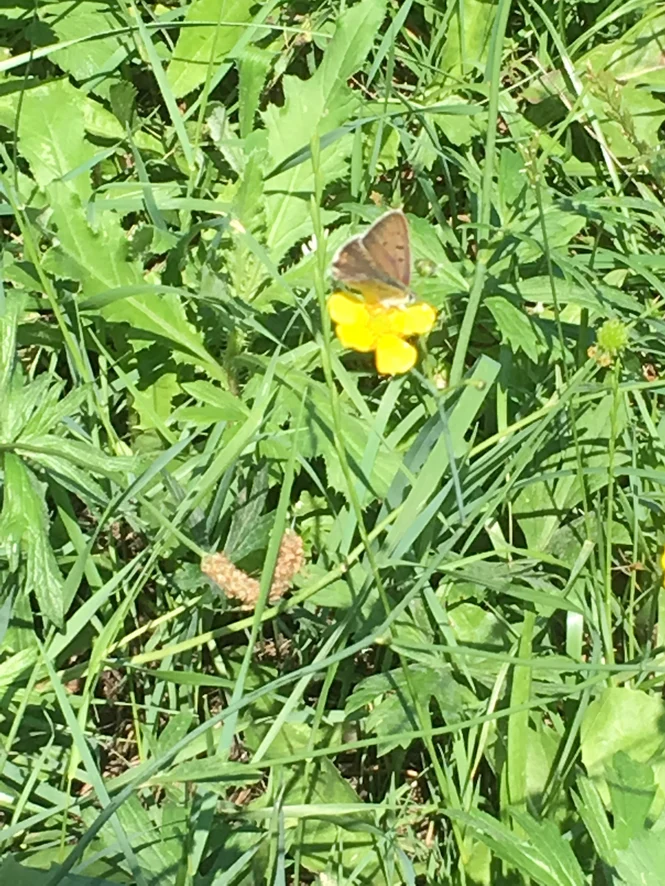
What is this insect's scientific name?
Lycaena tityrus (also Loweia tityrus)
